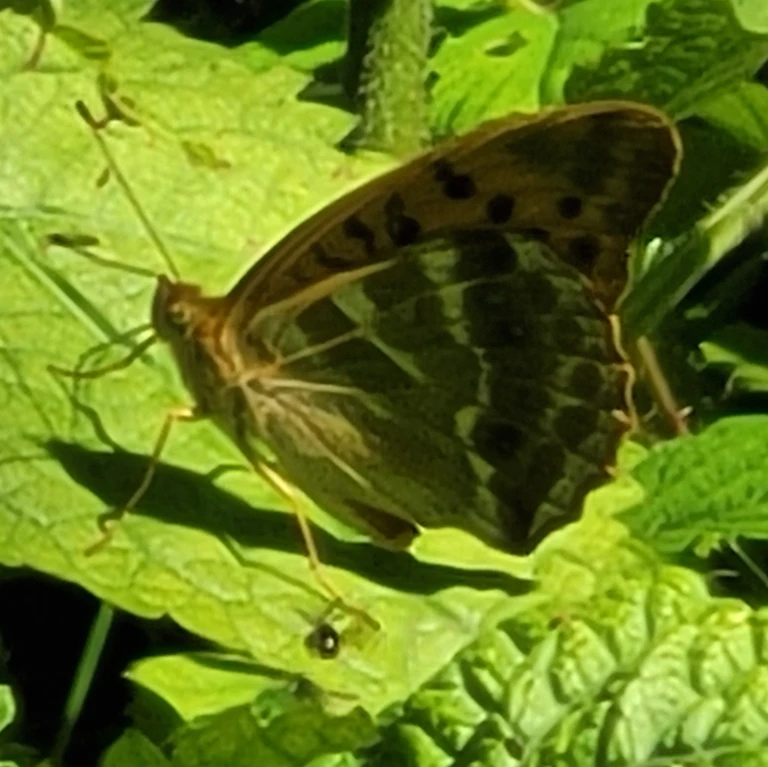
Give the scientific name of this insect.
Argynnis paphia
